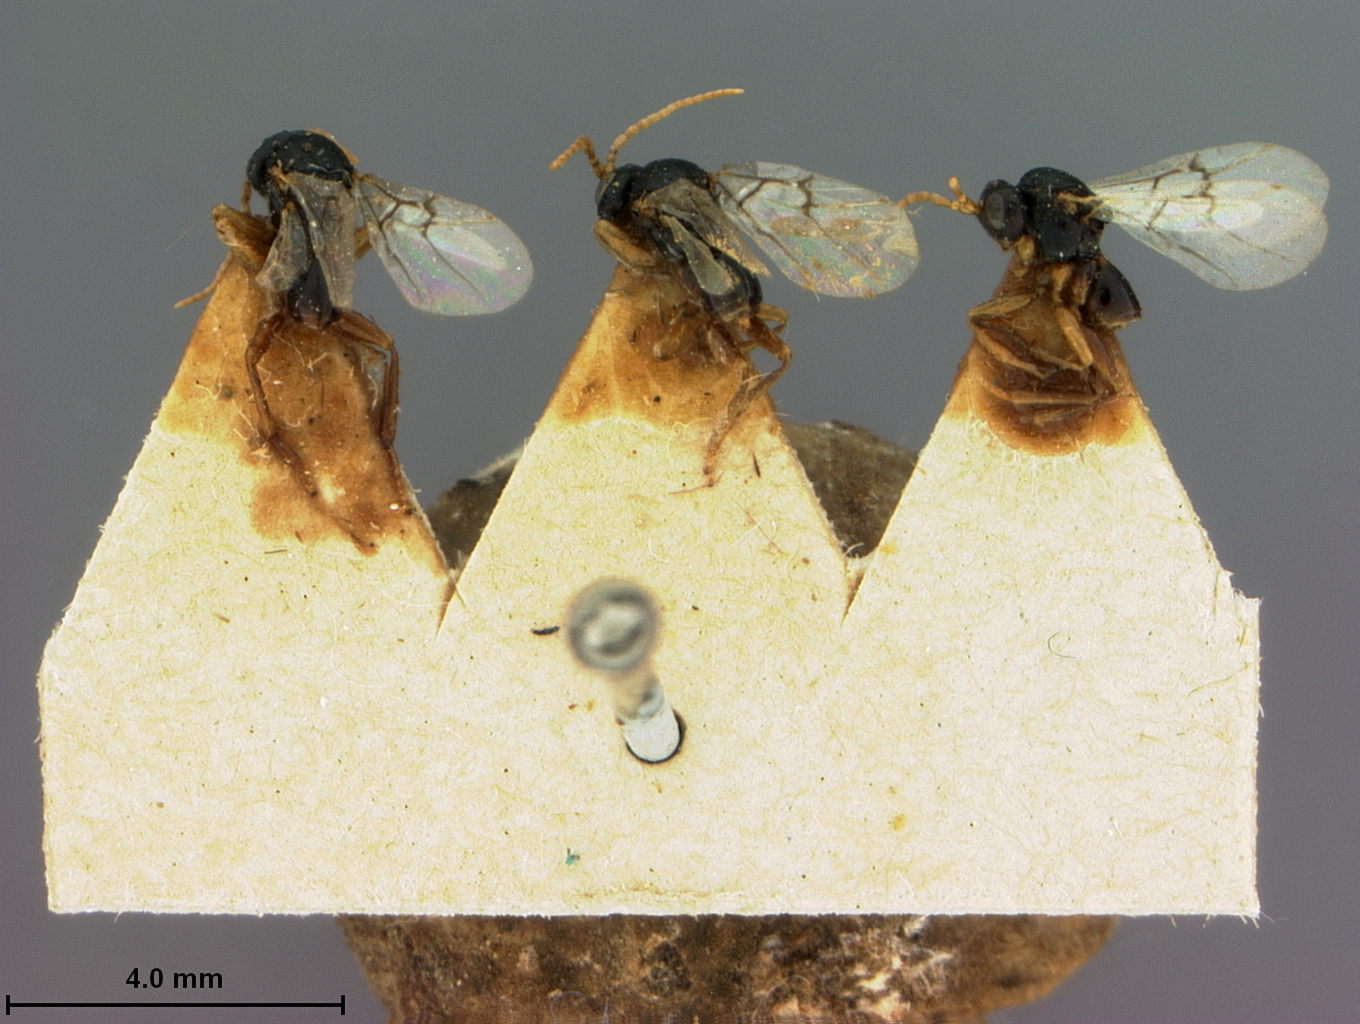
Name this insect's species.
Andricus murtfeldtae
